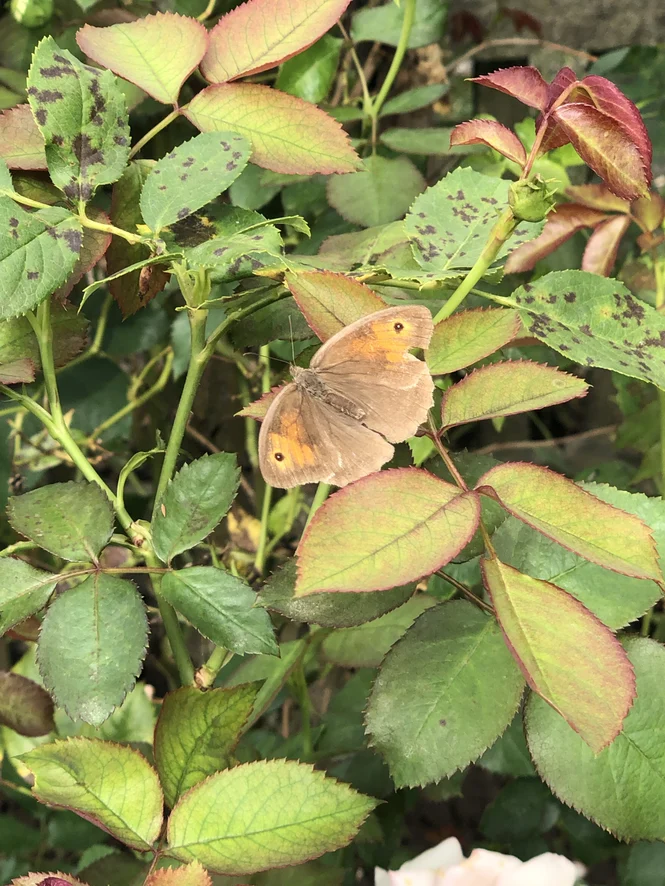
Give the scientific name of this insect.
Maniola jurtina
